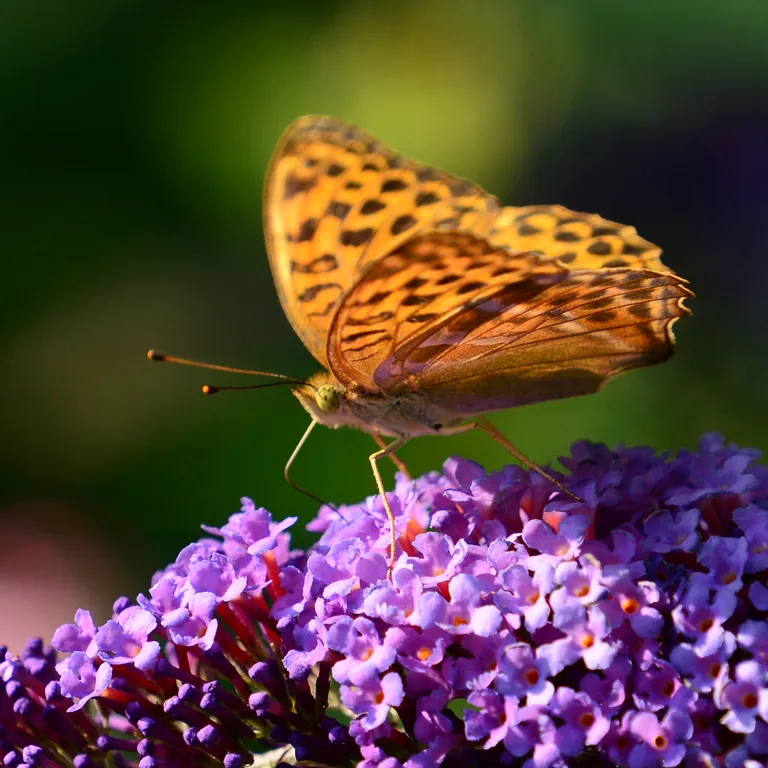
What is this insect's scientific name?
Argynnis paphia
